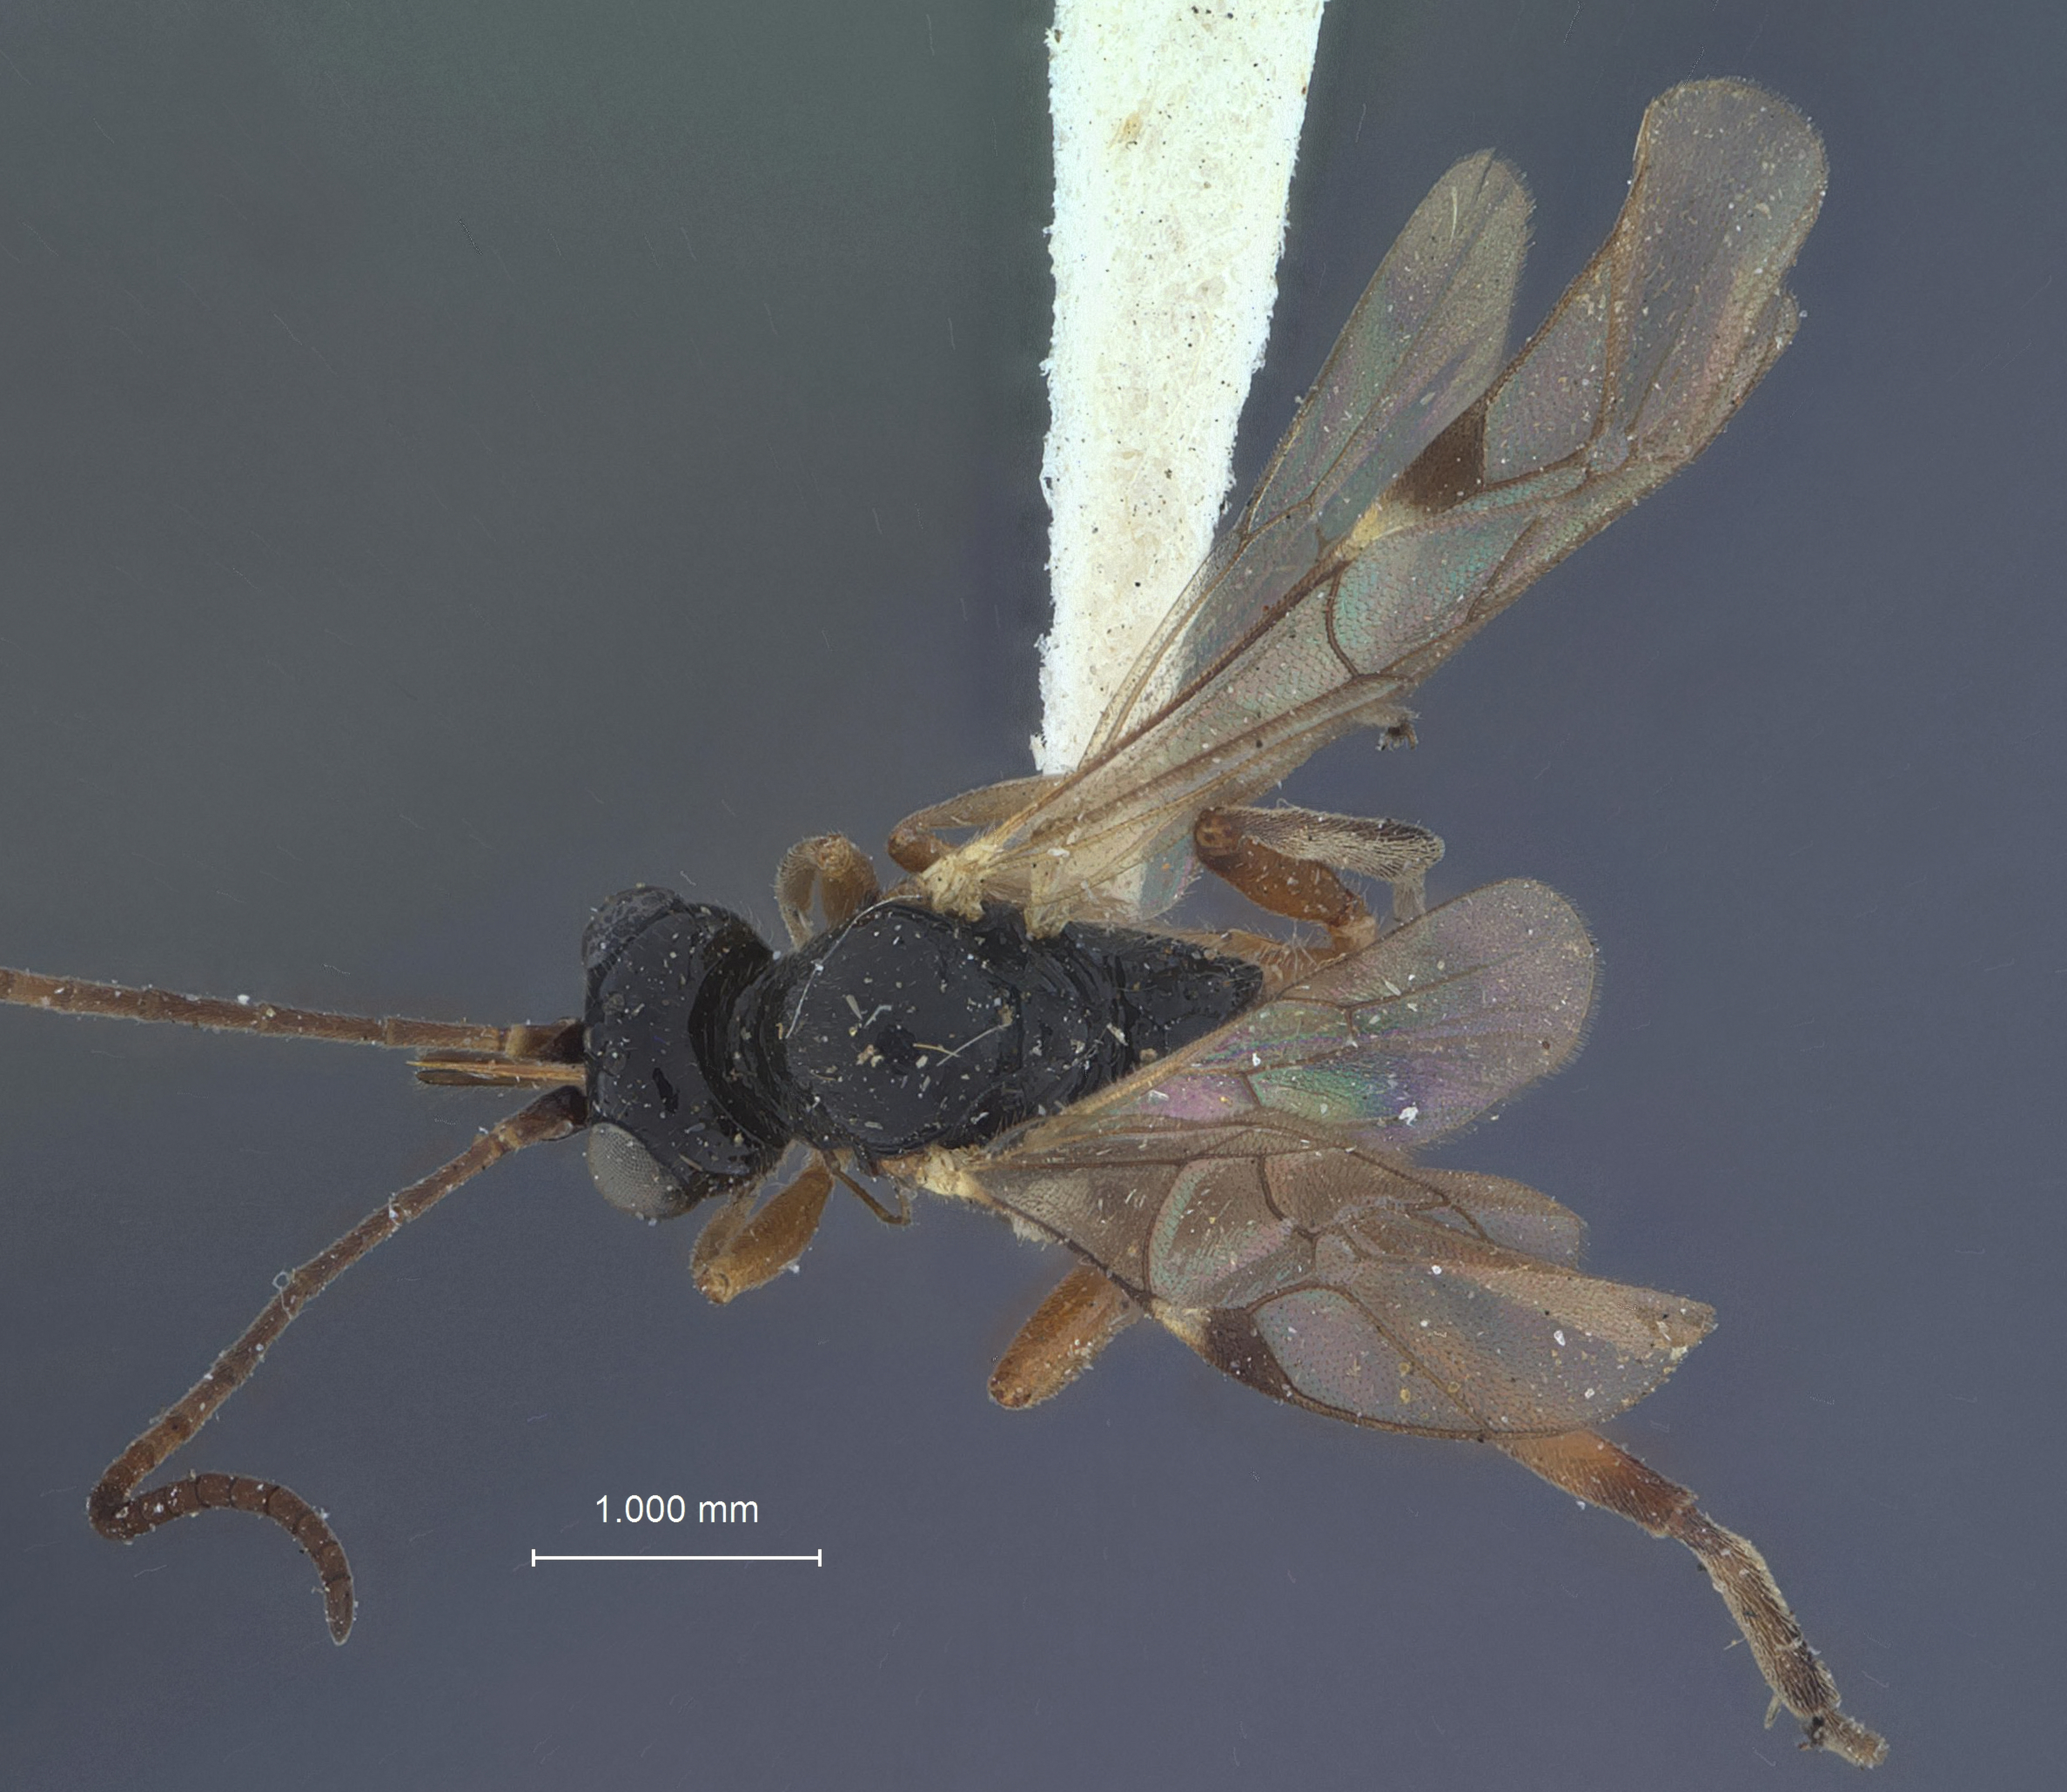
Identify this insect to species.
Hemiteles metacomet
